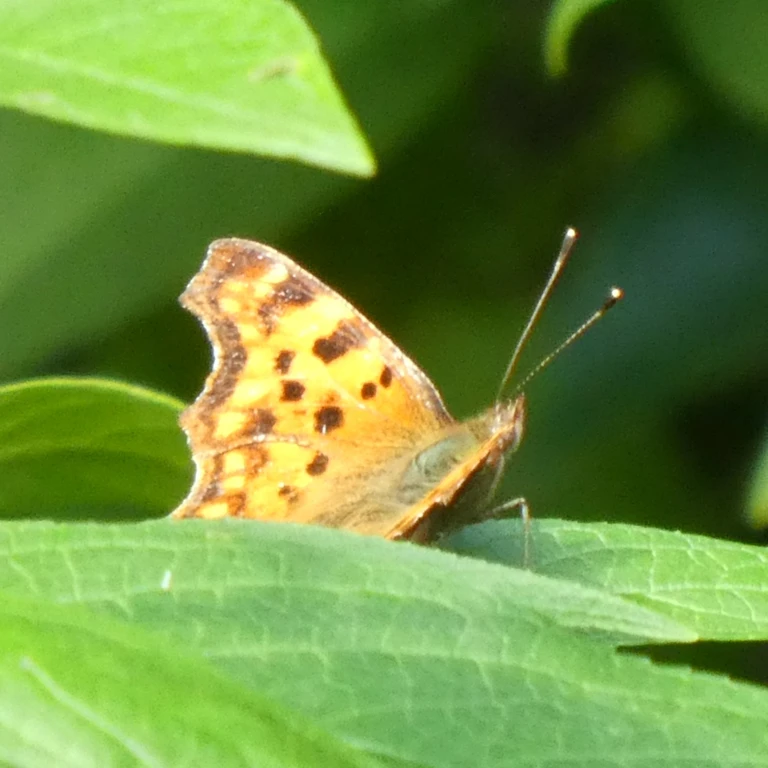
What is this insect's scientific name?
Polygonia c-album
